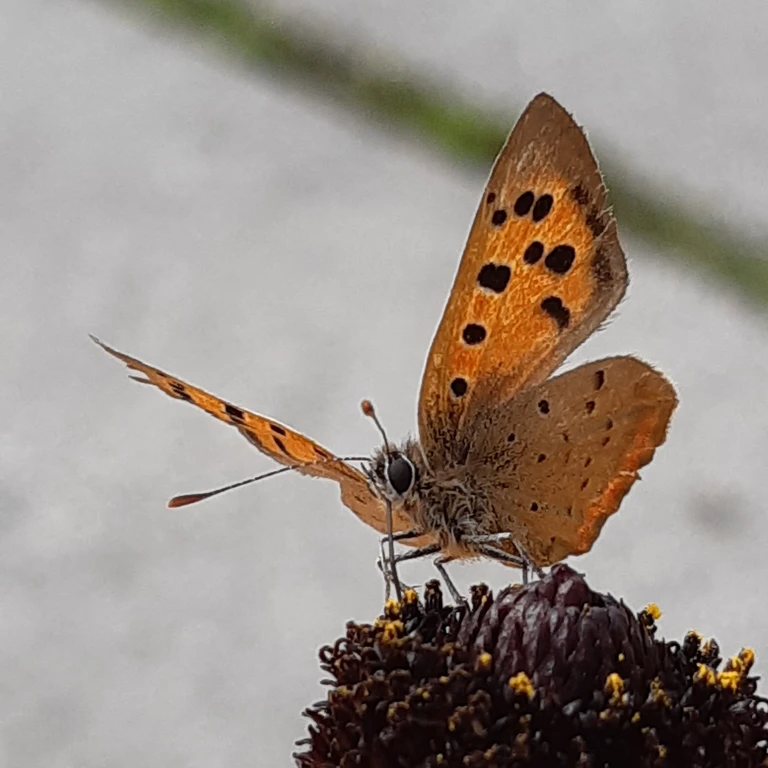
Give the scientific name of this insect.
Lycaena phlaeas
